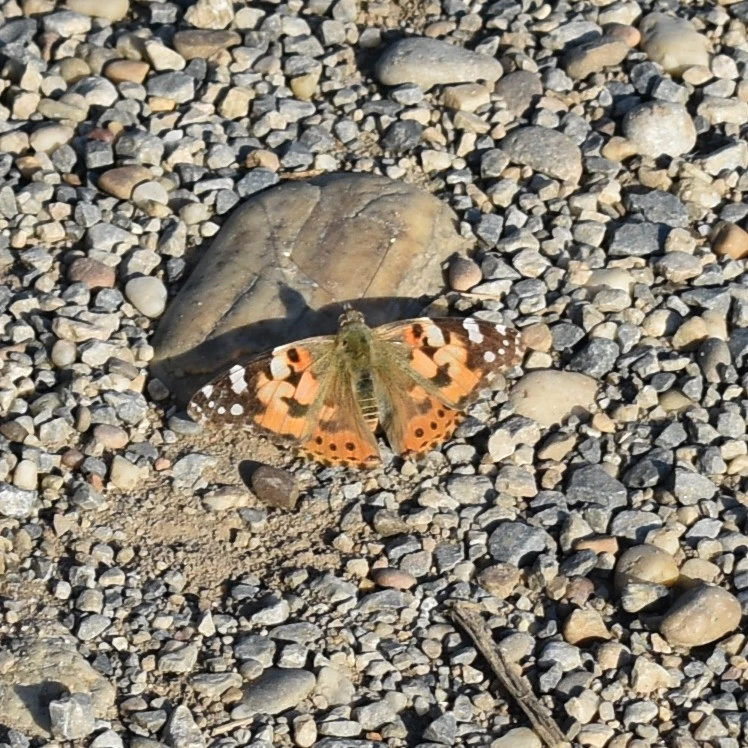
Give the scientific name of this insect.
Vanessa cardui
